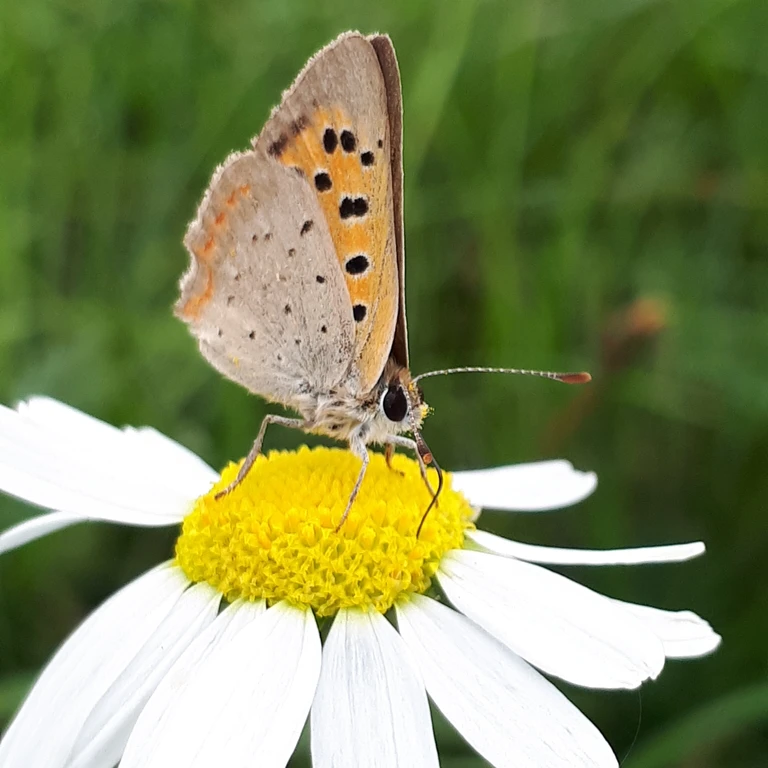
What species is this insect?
Lycaena phlaeas
